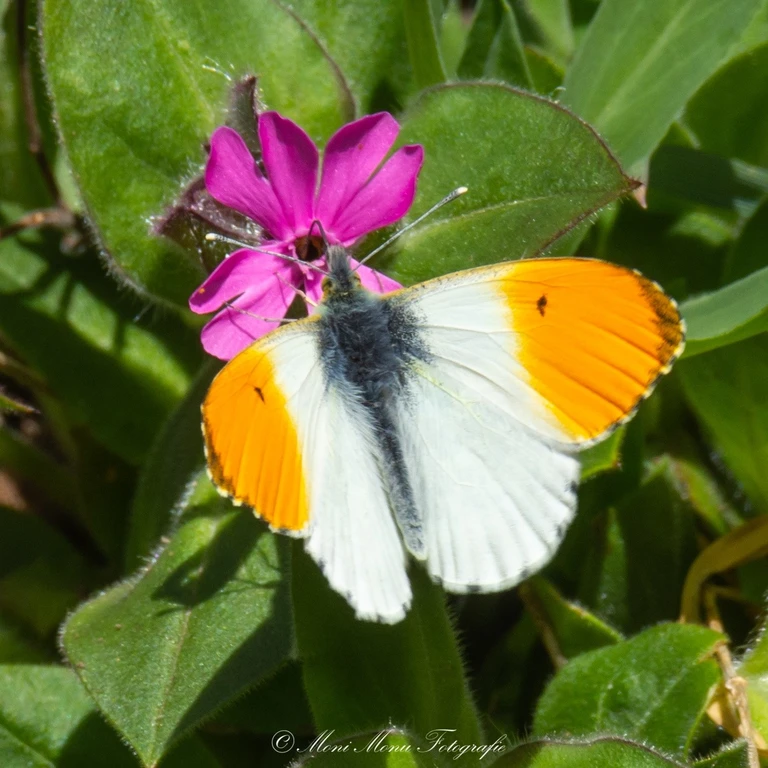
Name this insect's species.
Anthocharis cardamines
